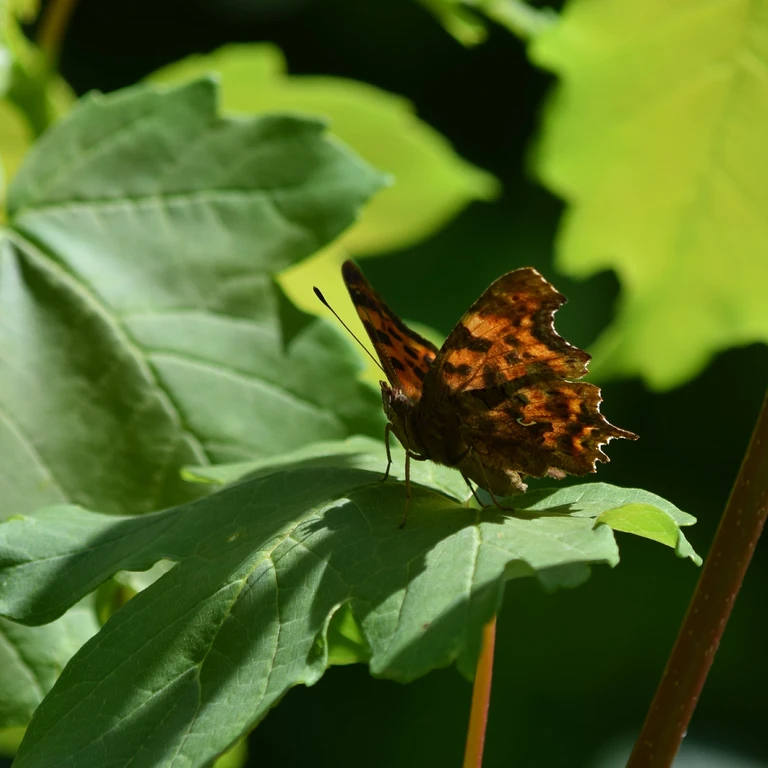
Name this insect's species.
Polygonia c-album
